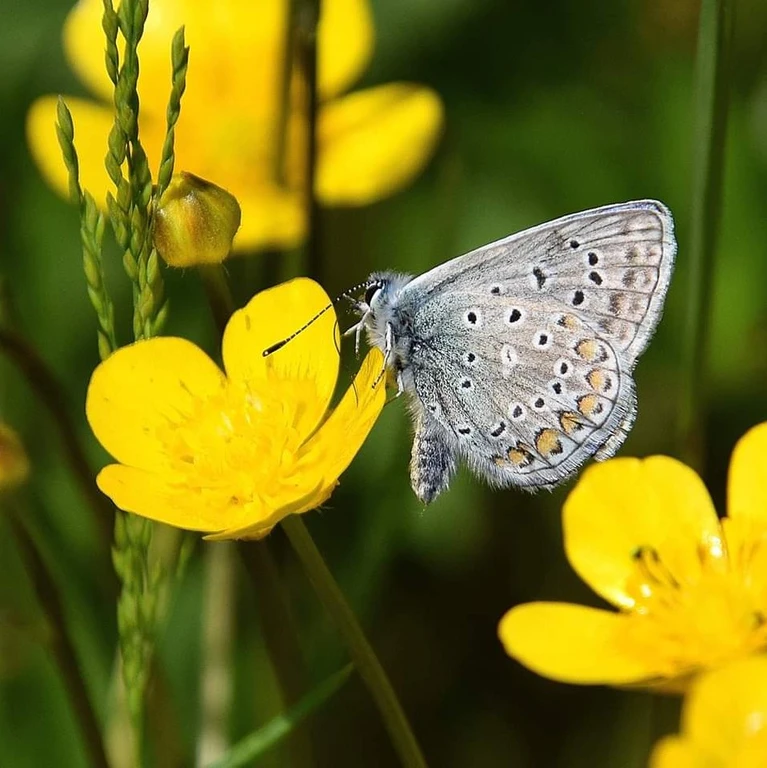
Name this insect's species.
Polyommatus icarus
